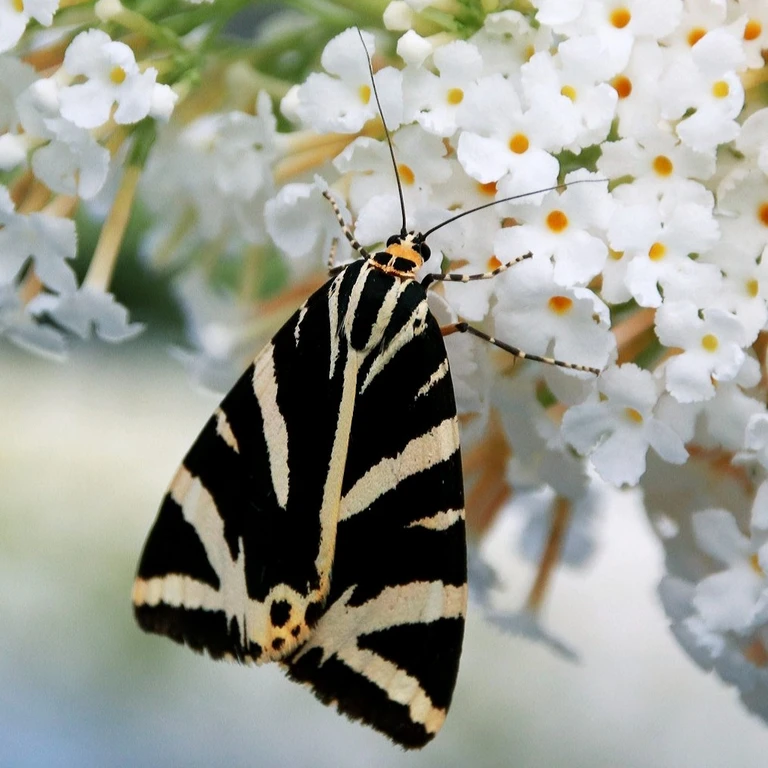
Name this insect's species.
Euplagia quadripunctaria
